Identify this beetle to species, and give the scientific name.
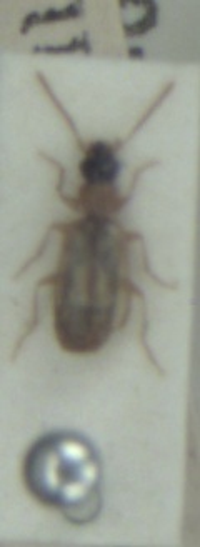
Philorhizus melanocephalus
